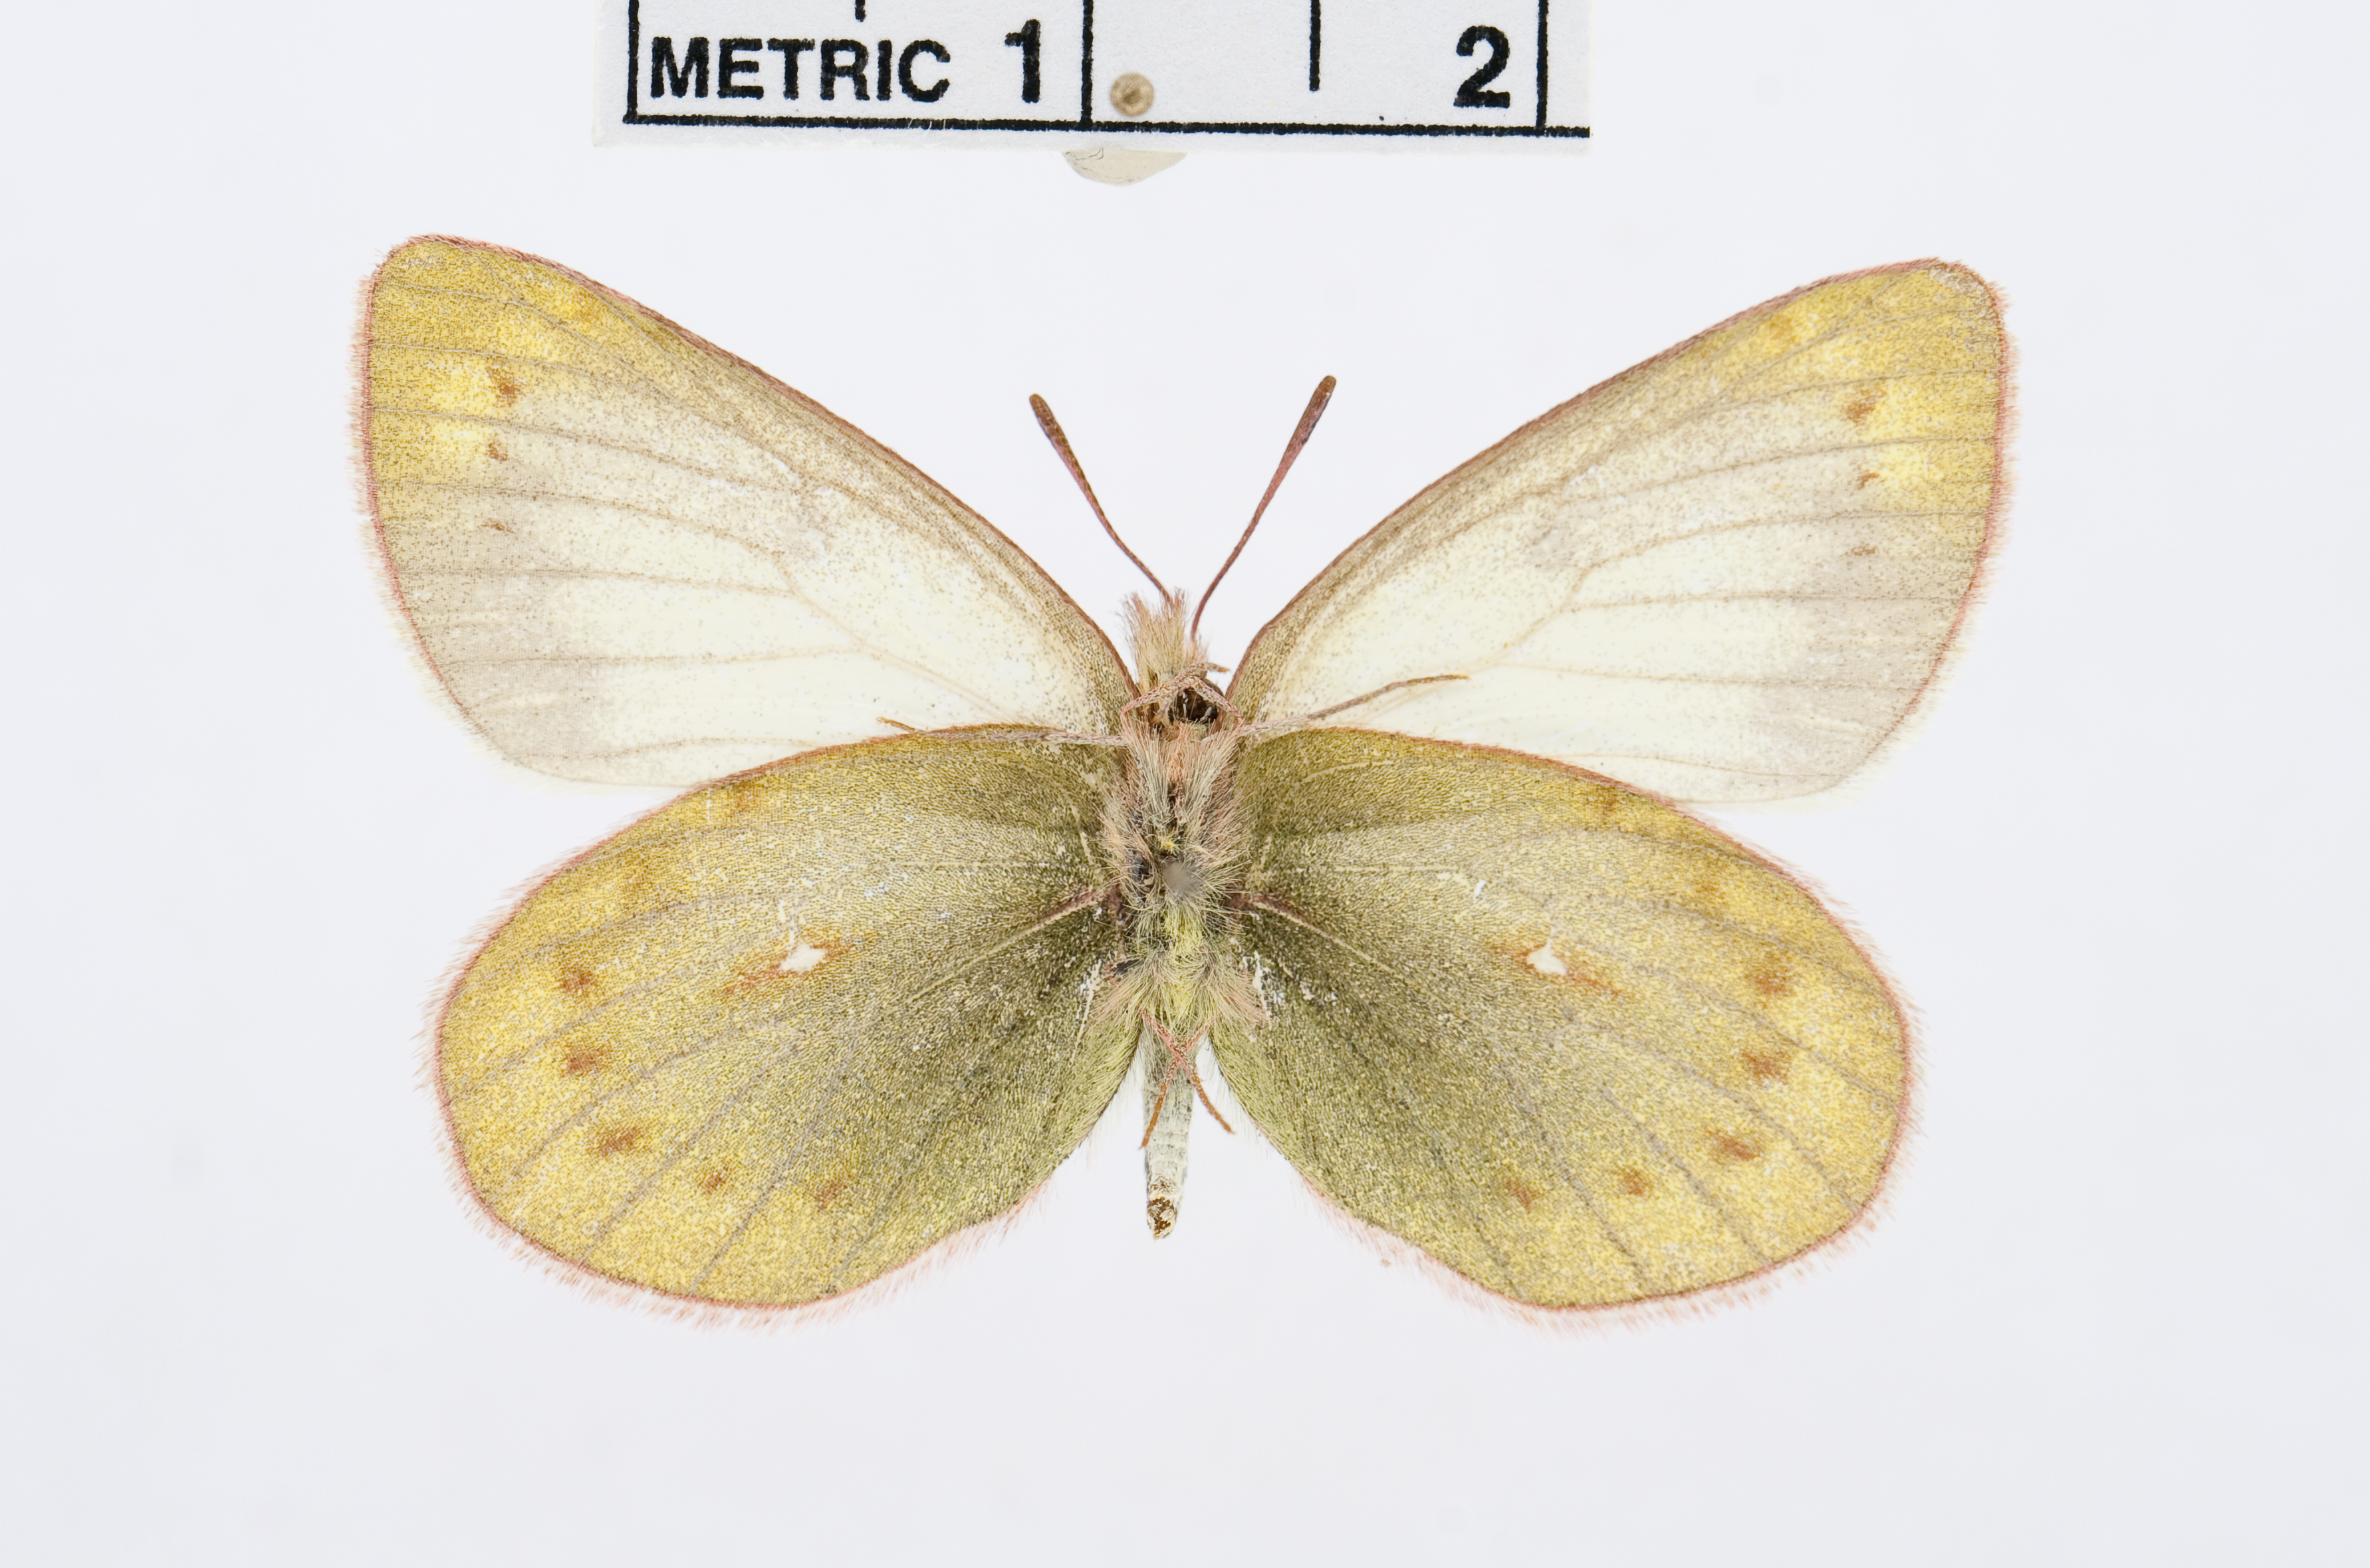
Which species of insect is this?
Colias lesbia
